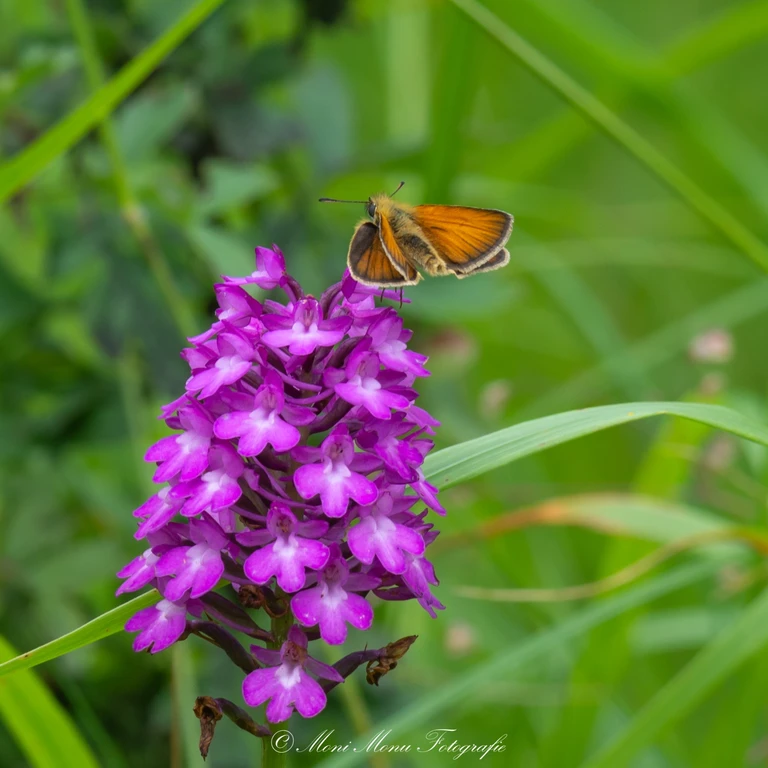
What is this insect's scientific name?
Thymelicus lineola
